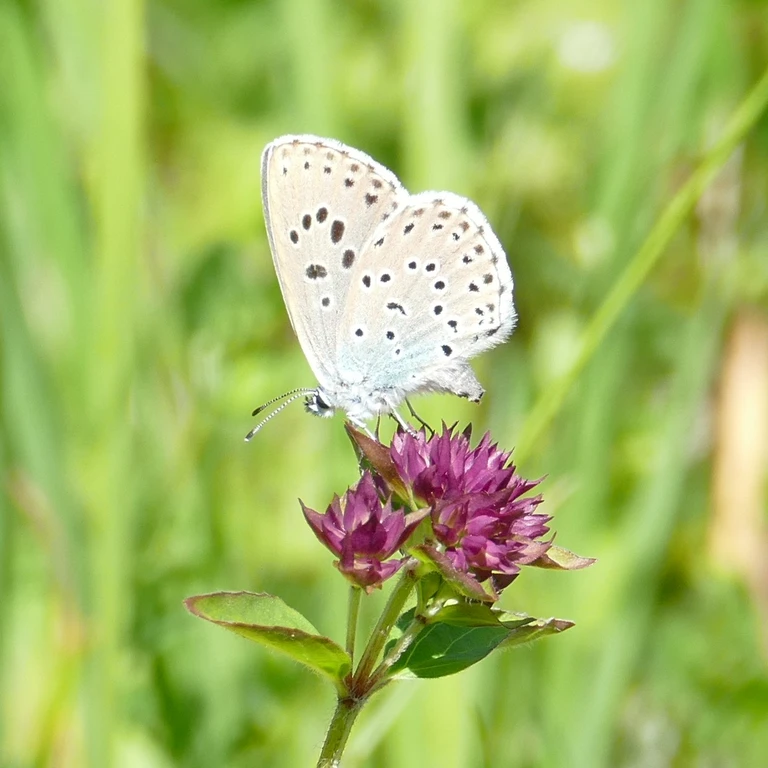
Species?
Phengaris arion (also Maculinea arion)
